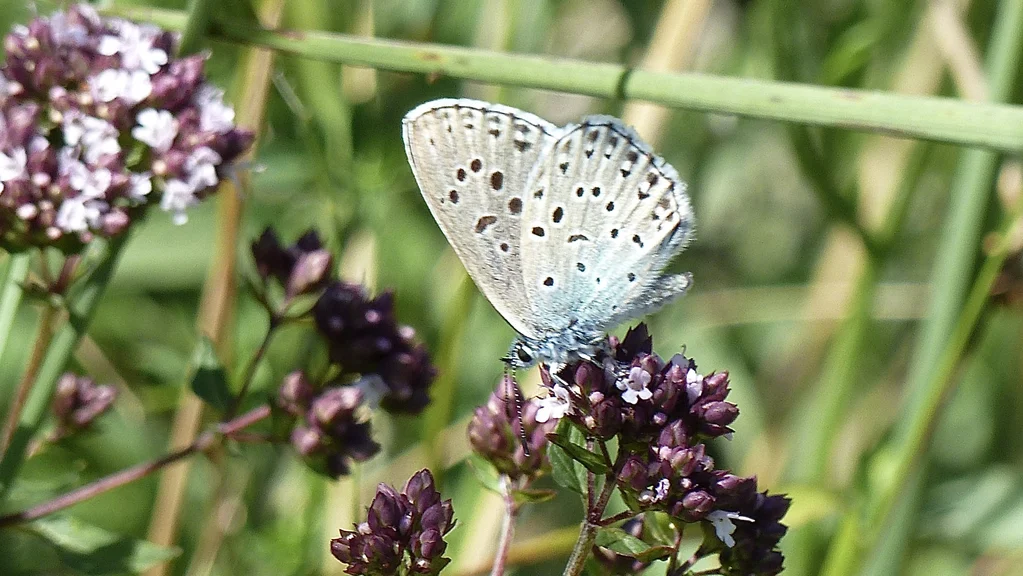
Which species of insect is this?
Phengaris arion (also Maculinea arion)
